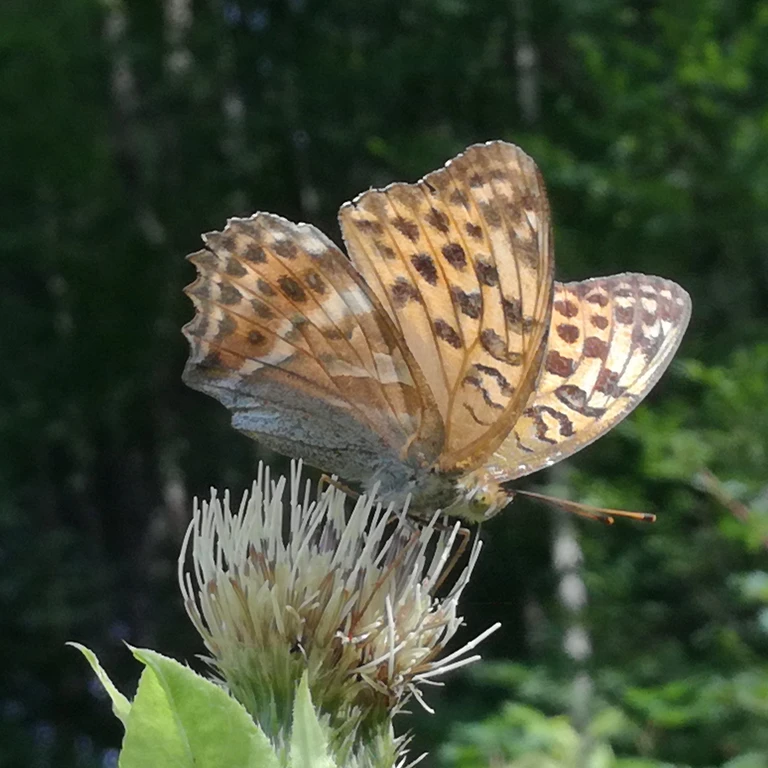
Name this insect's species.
Argynnis paphia
